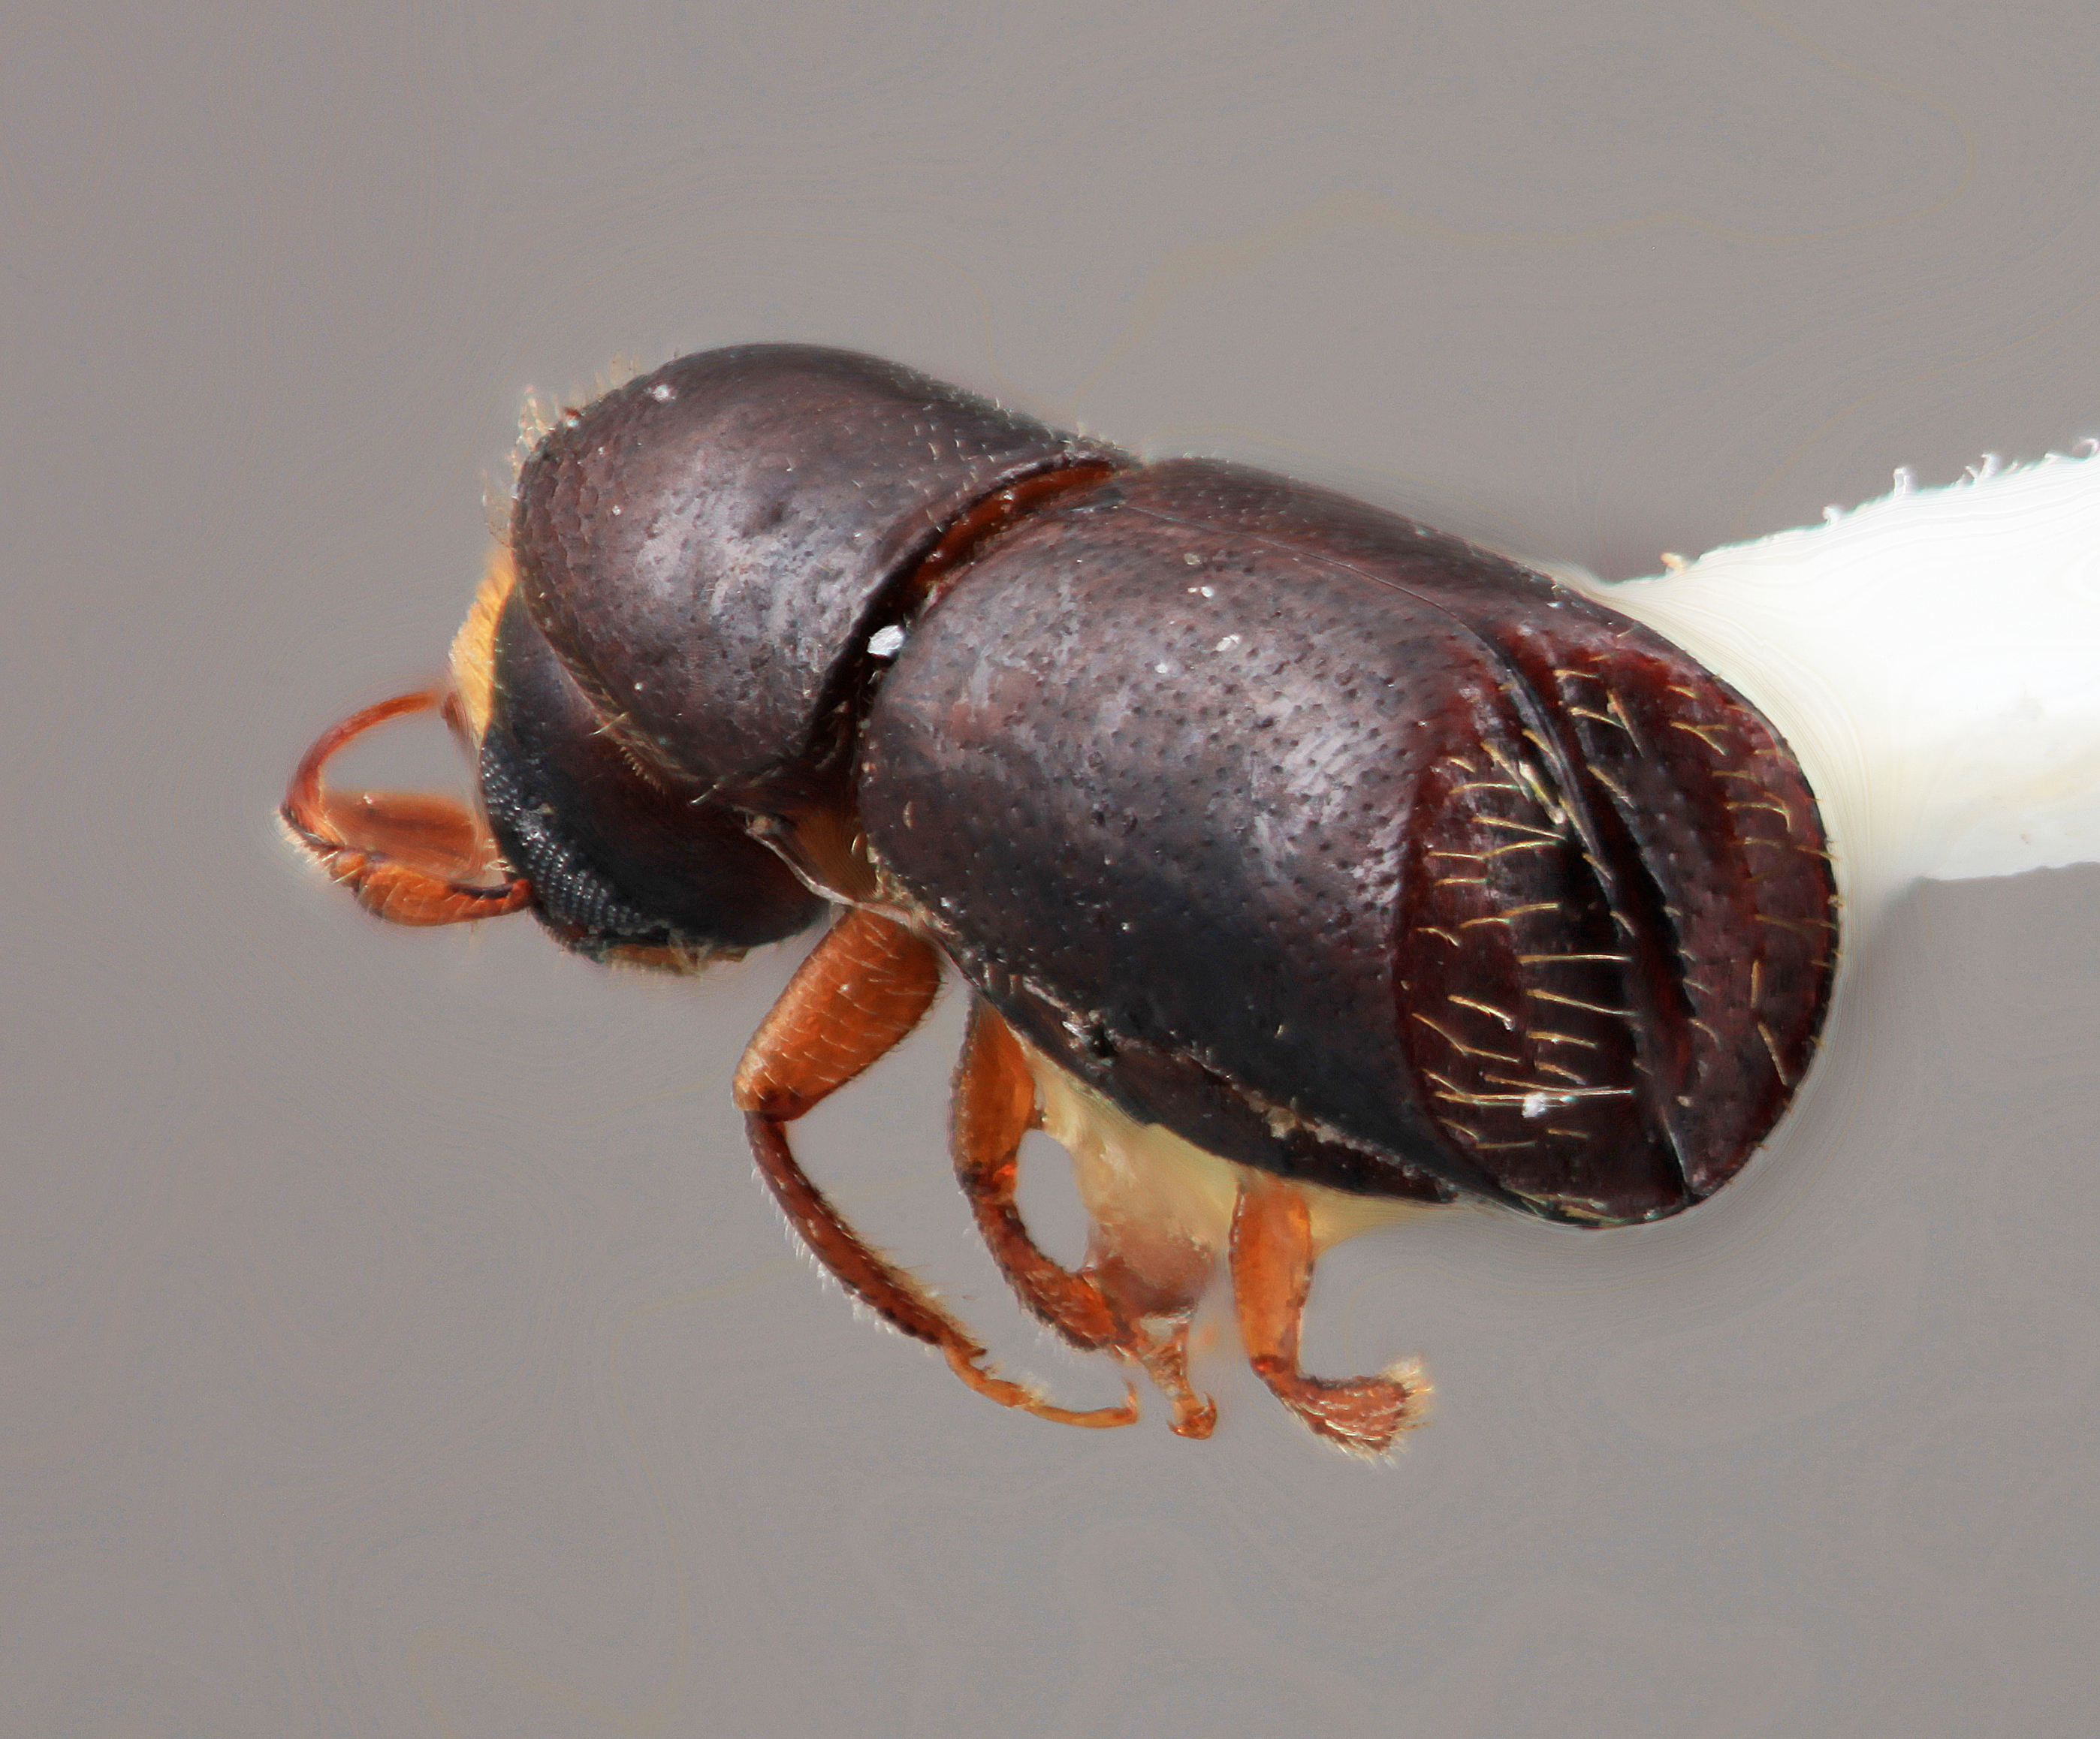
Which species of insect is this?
Corthylus donaticus
